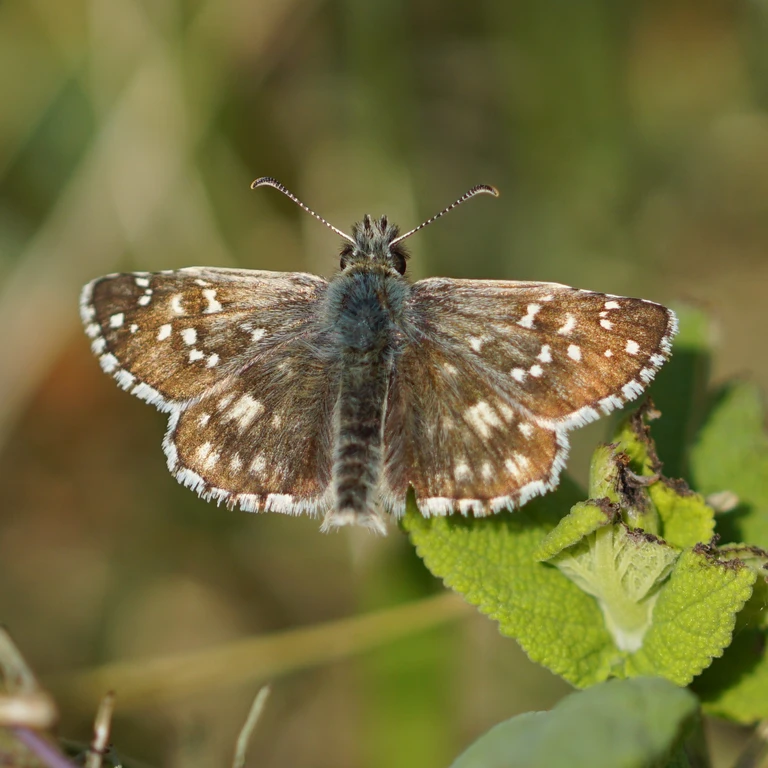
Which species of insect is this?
Pyrgus armoricanus
